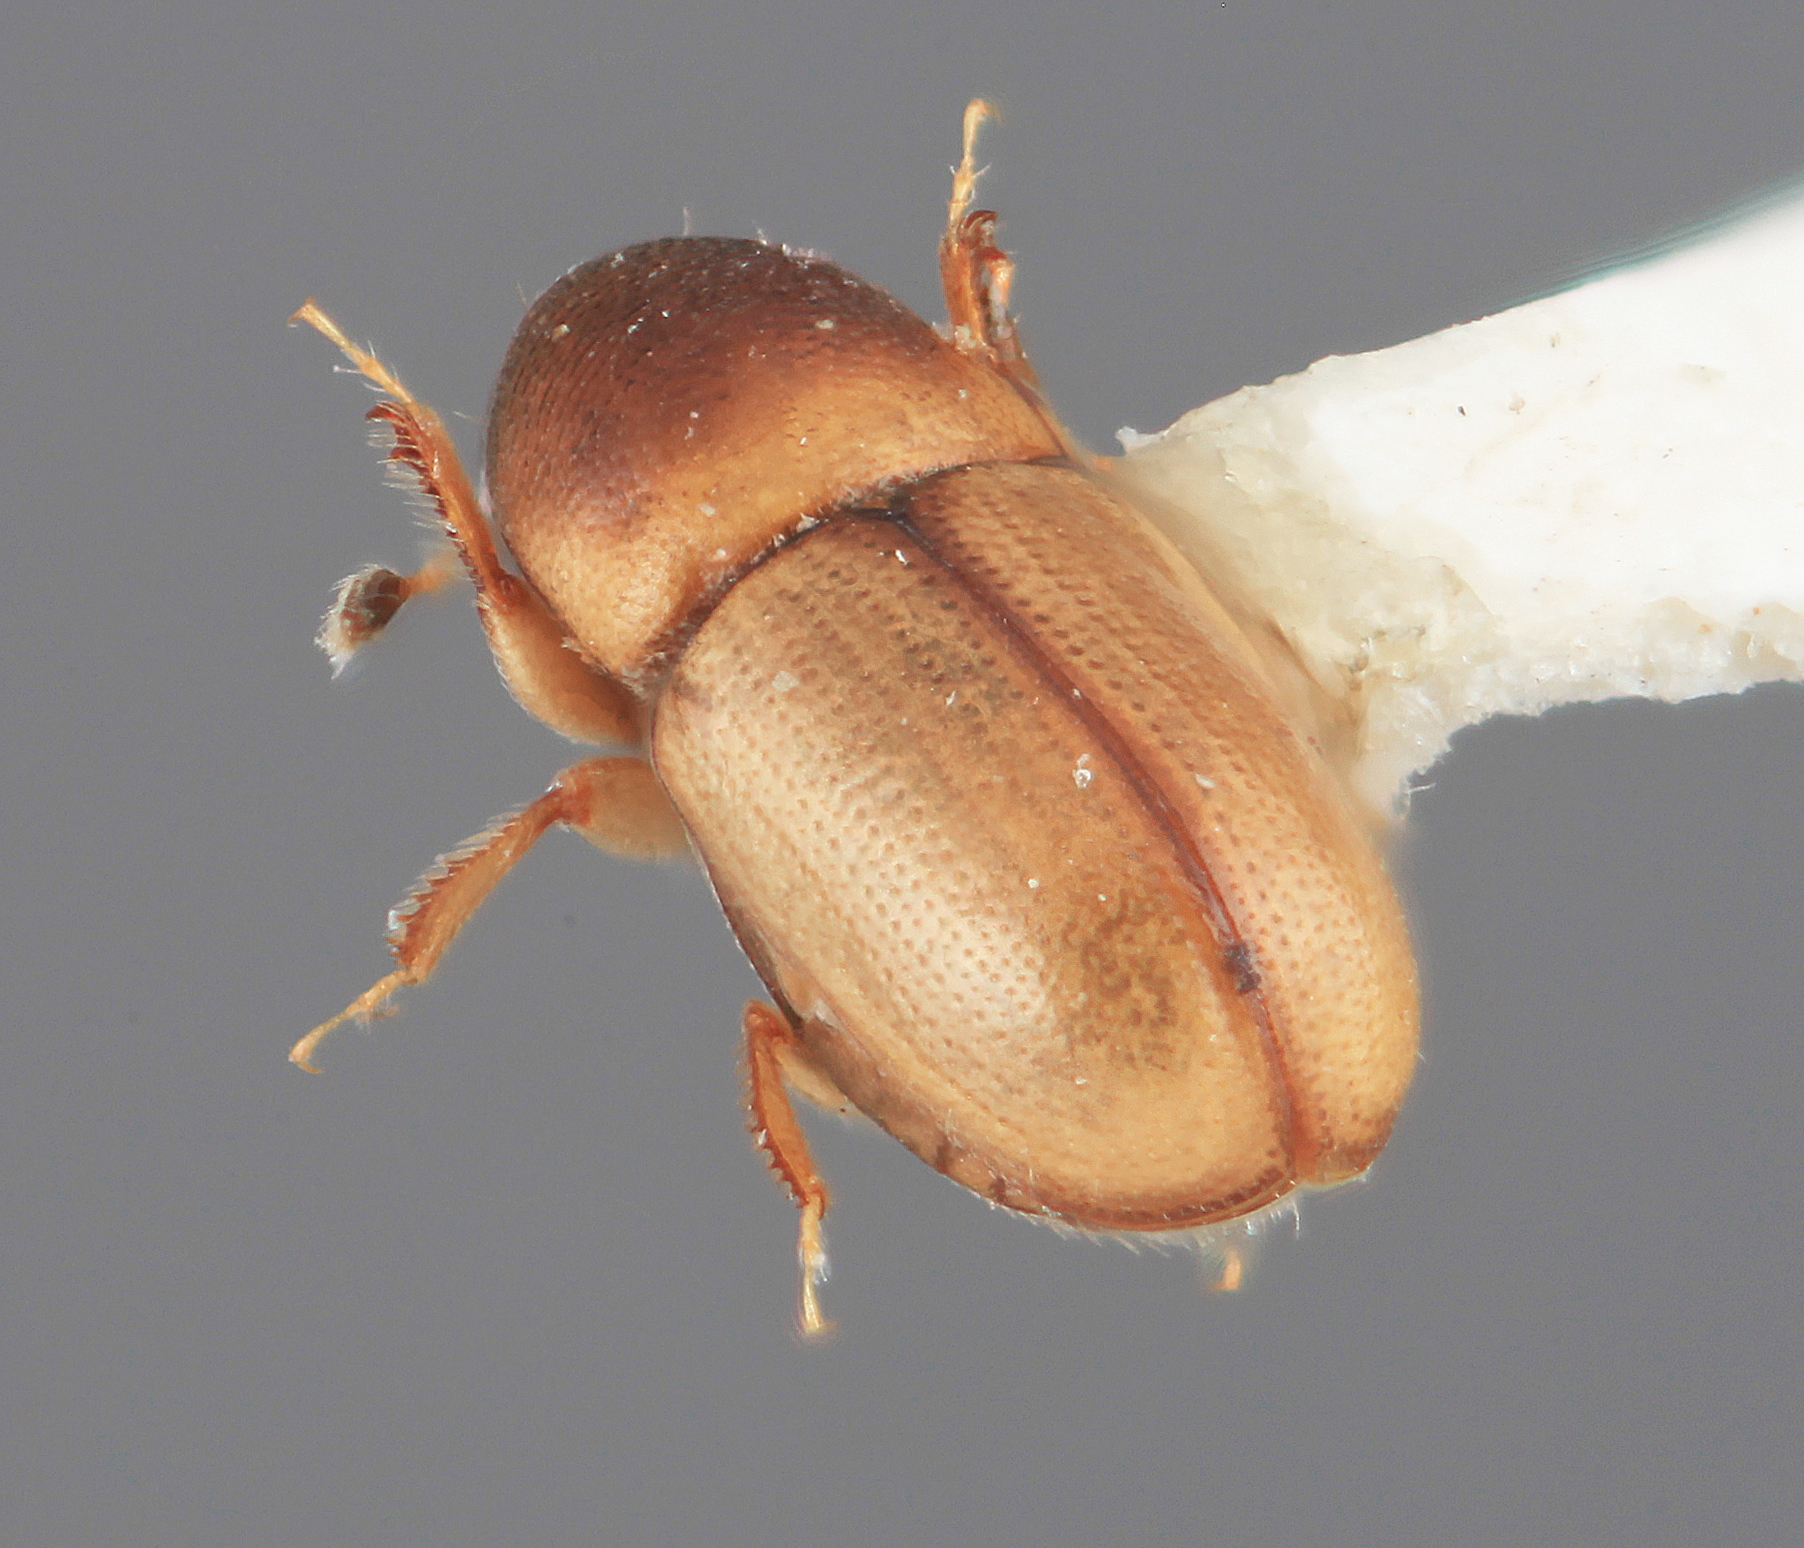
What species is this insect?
Scolytodes ficivorus
